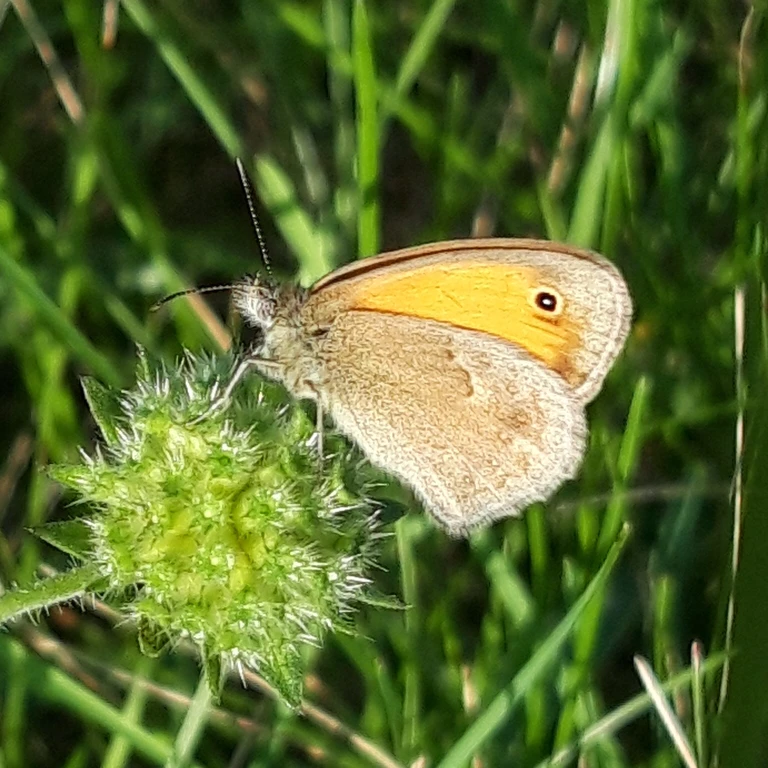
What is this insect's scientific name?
Coenonympha pamphilus
